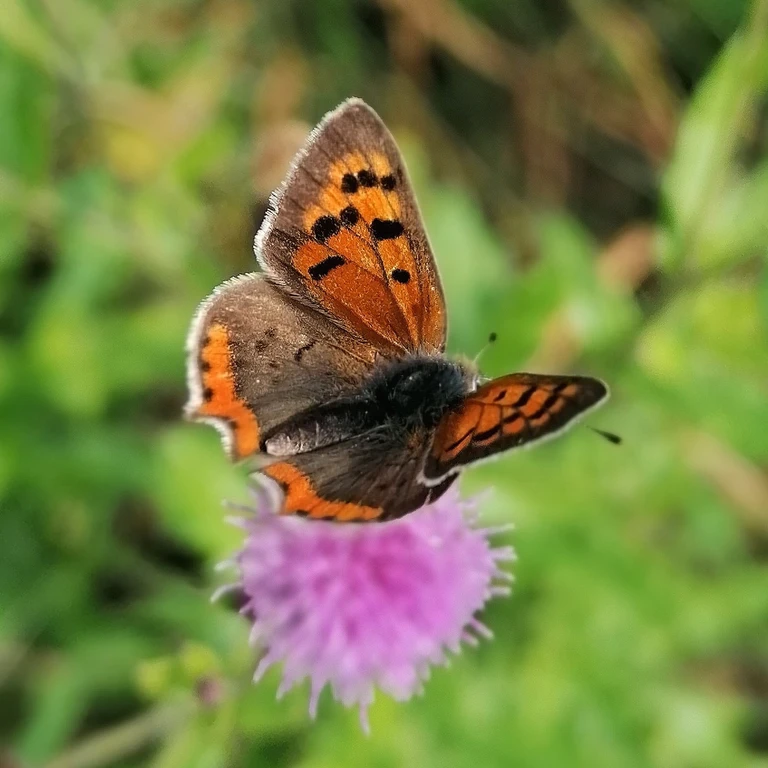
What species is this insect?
Lycaena phlaeas
